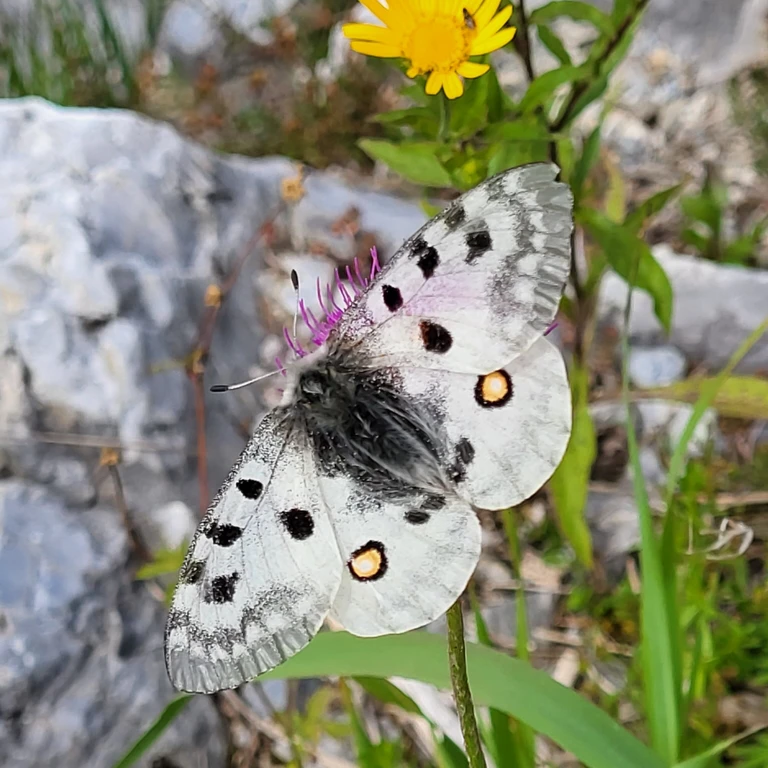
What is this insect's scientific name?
Parnassius apollo
